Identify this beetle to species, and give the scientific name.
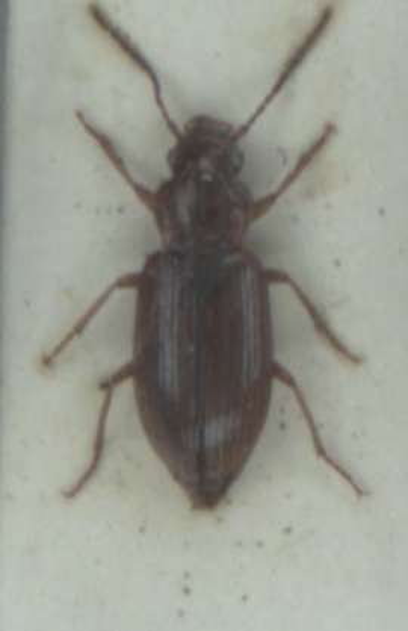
Dicheirotrichus gustavii
